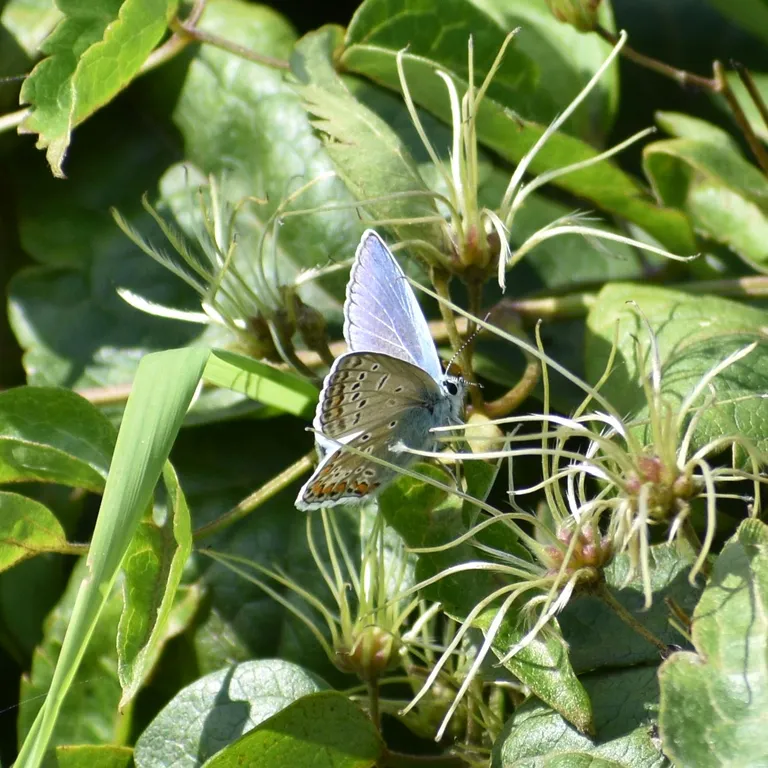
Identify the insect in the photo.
Polyommatus icarus
